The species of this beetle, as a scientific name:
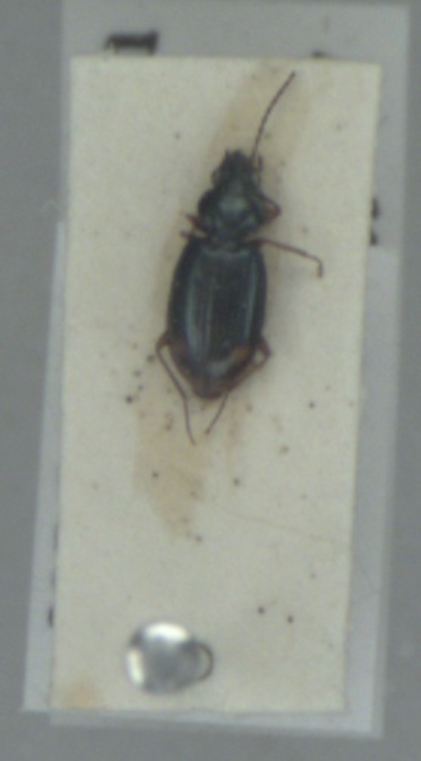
Bembidion lunulatum
